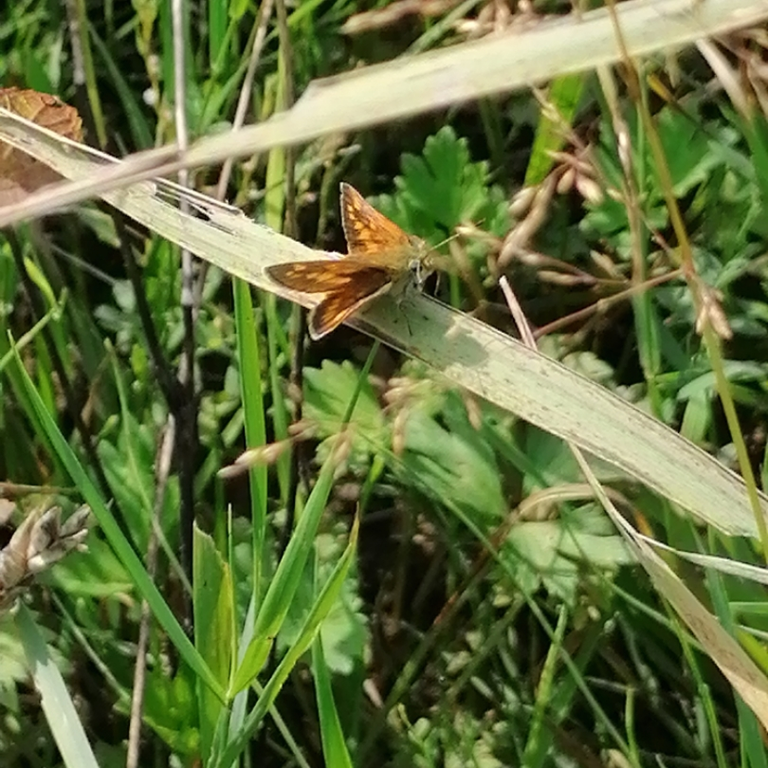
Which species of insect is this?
Ochlodes sylvanus (also Ochlodes venata)
